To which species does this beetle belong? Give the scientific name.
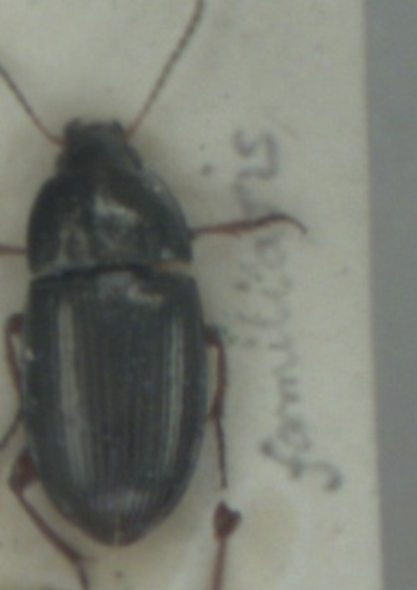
Amara familiaris
